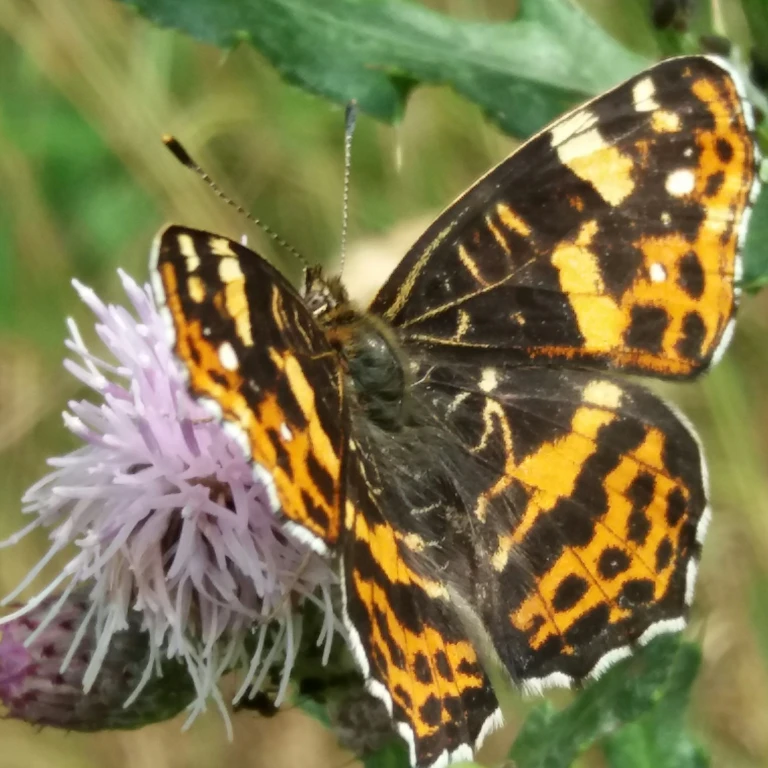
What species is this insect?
Araschnia levana
